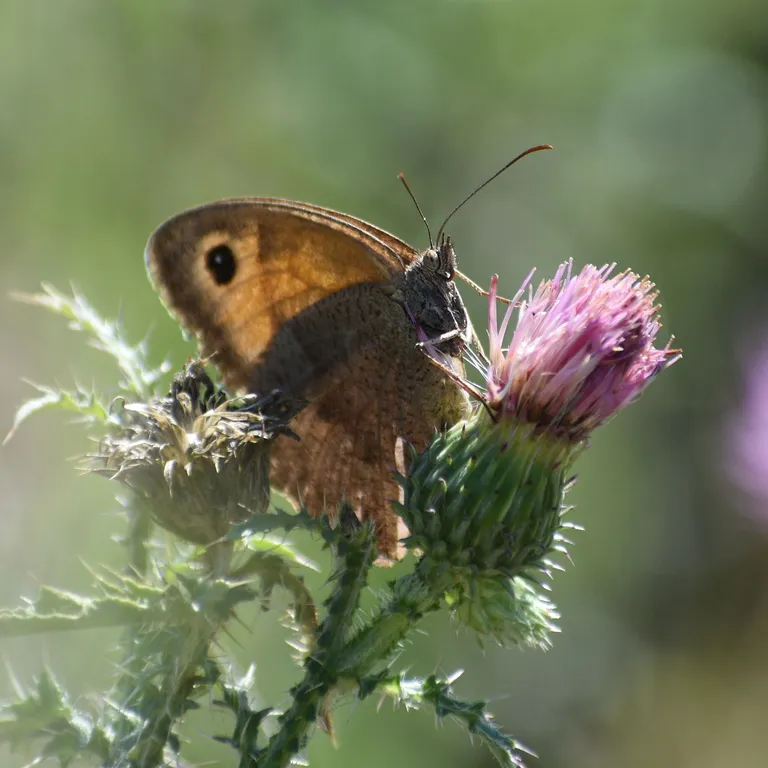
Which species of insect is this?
Maniola jurtina
